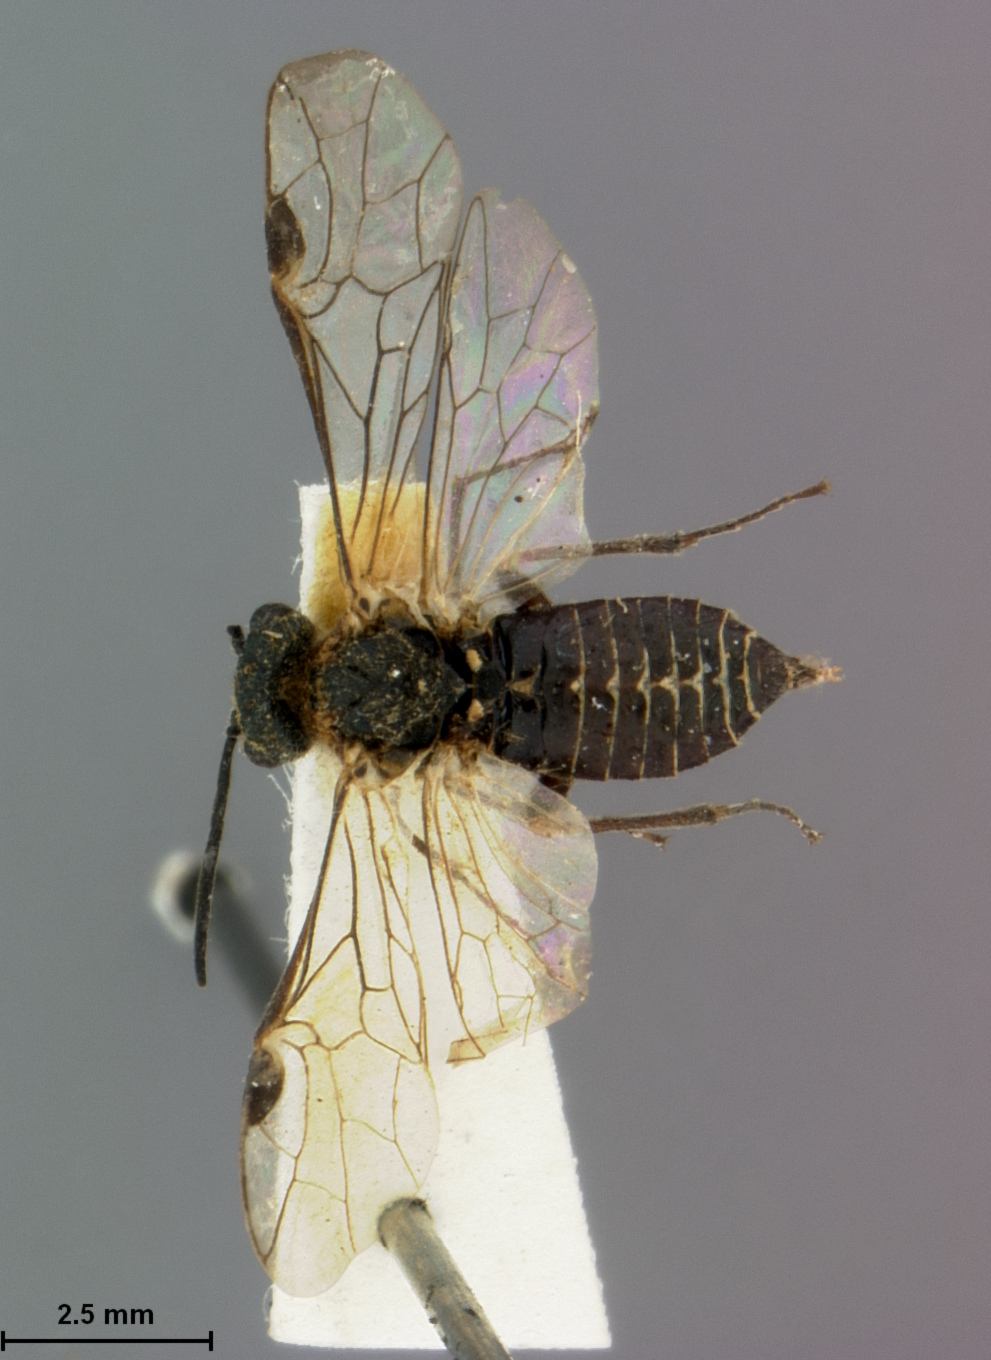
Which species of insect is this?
Dolerus obscurus
